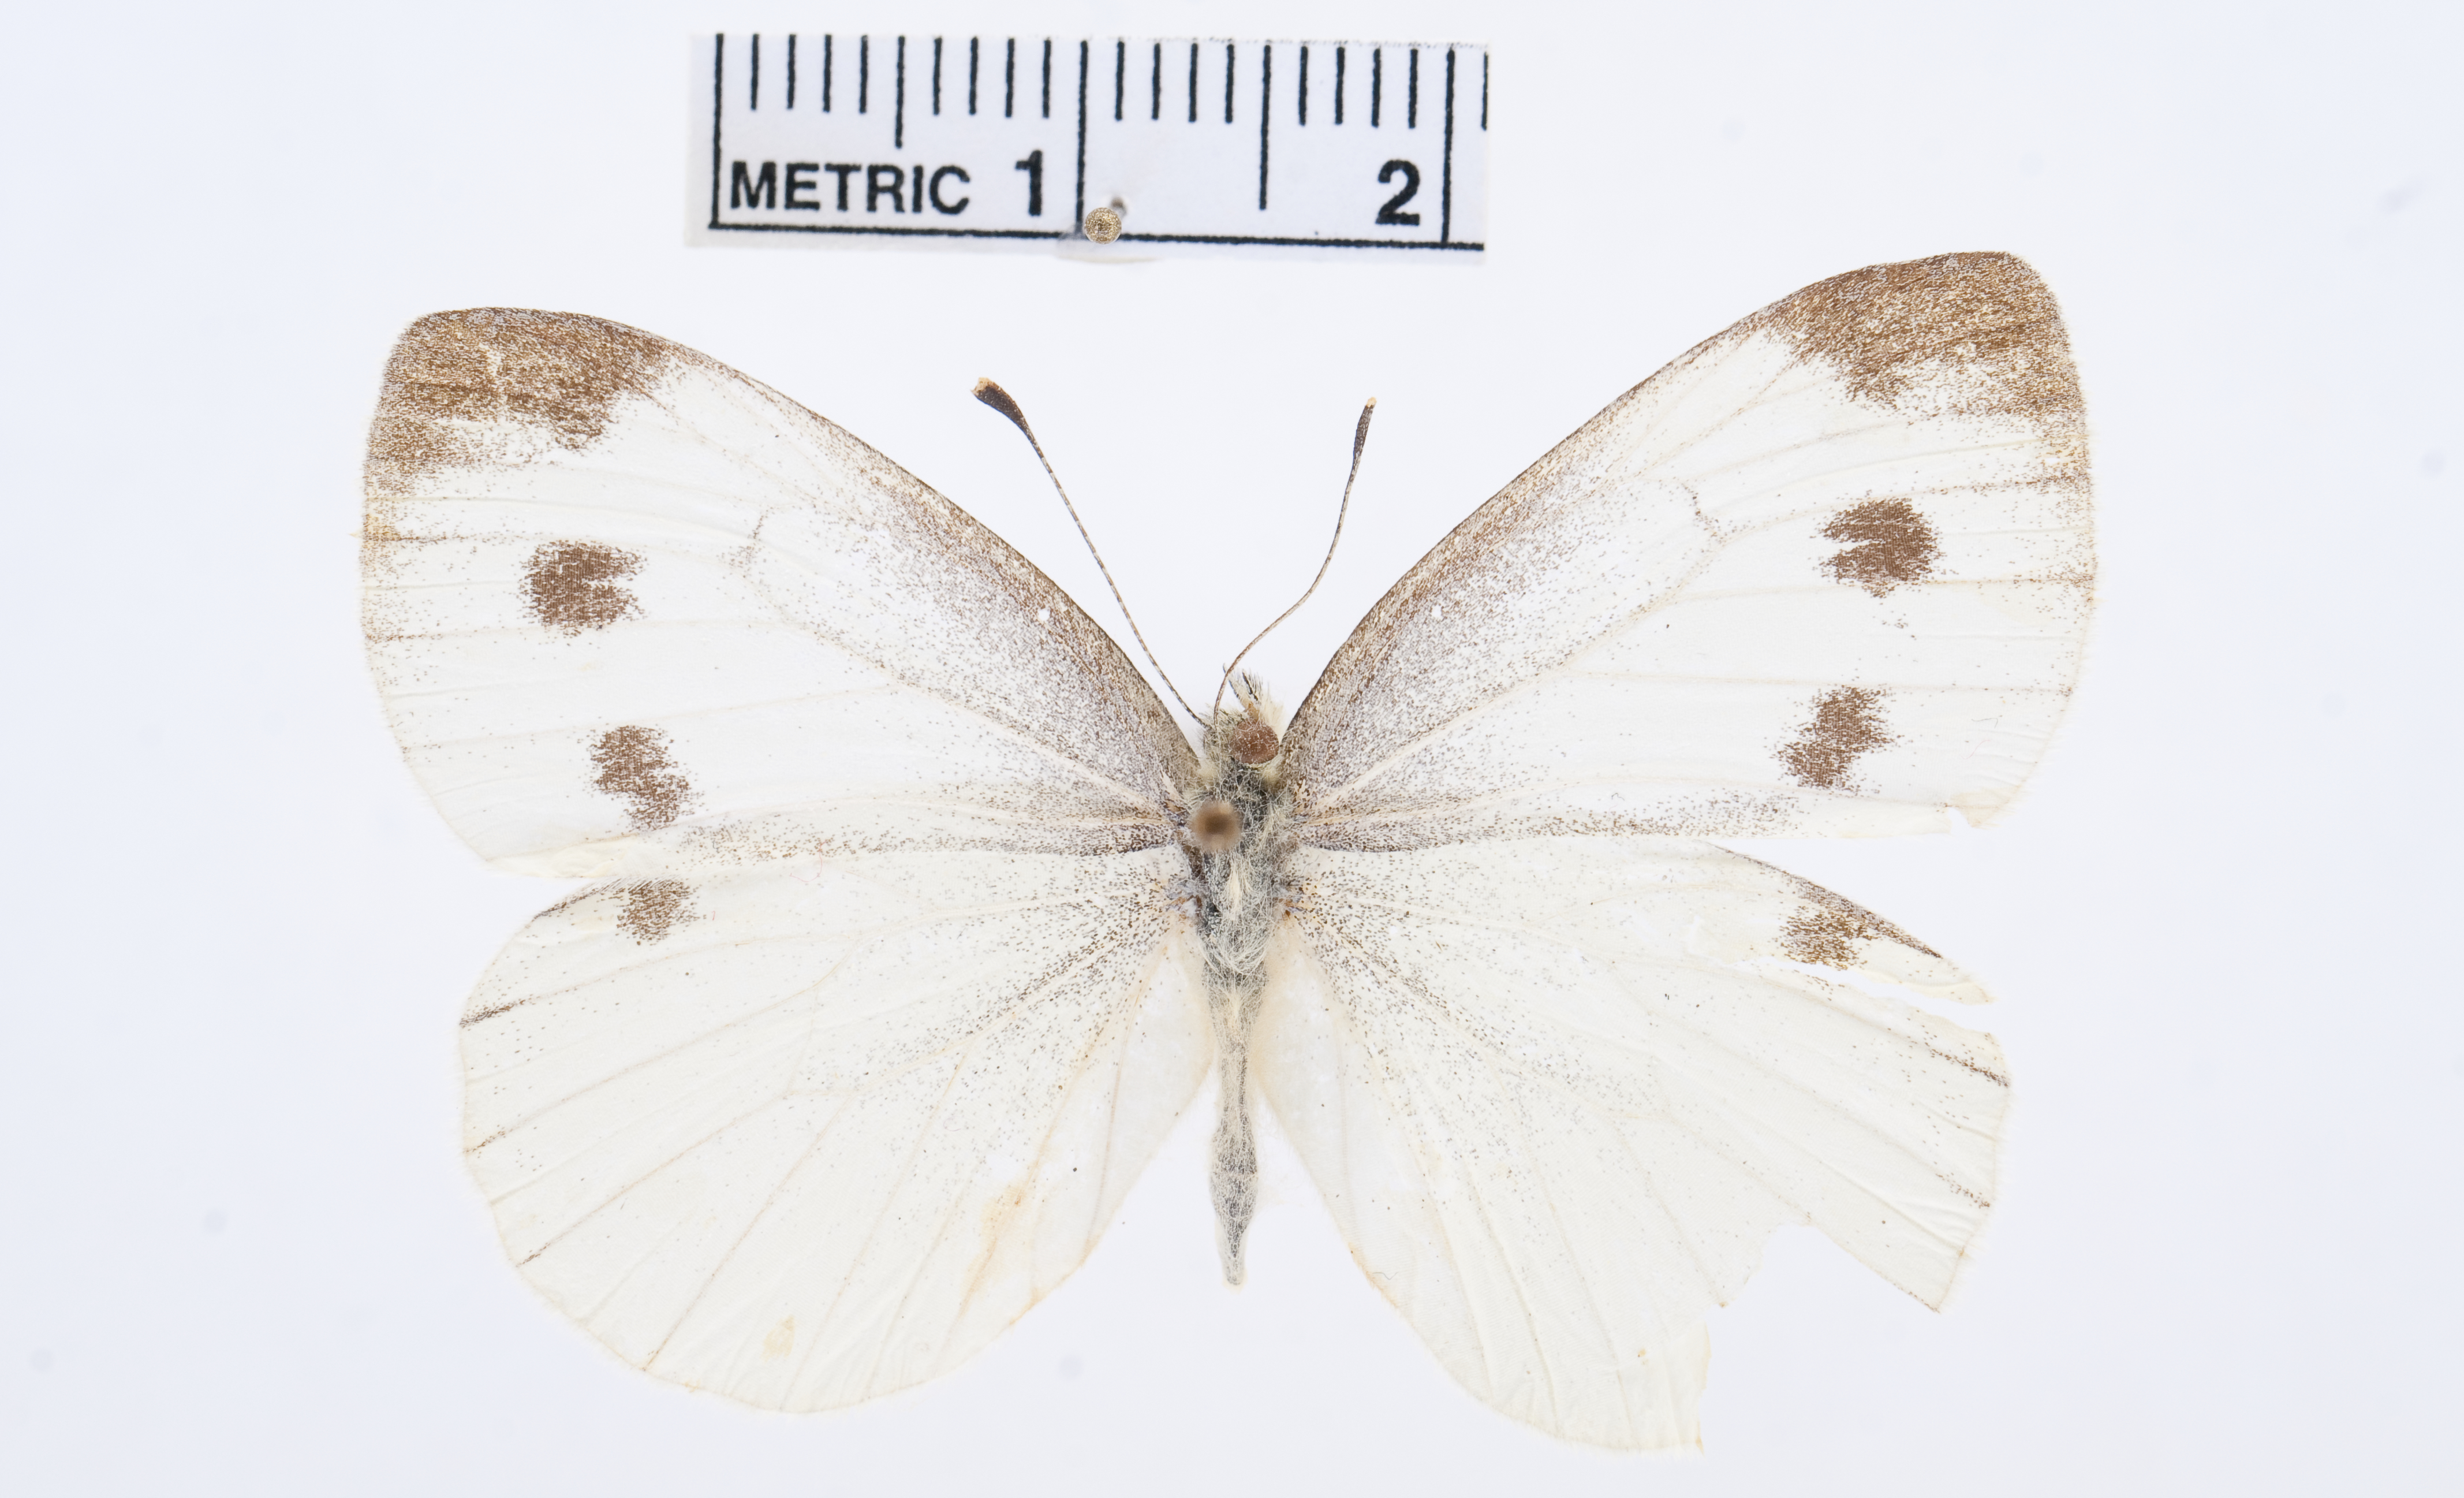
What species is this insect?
Pieris persis
